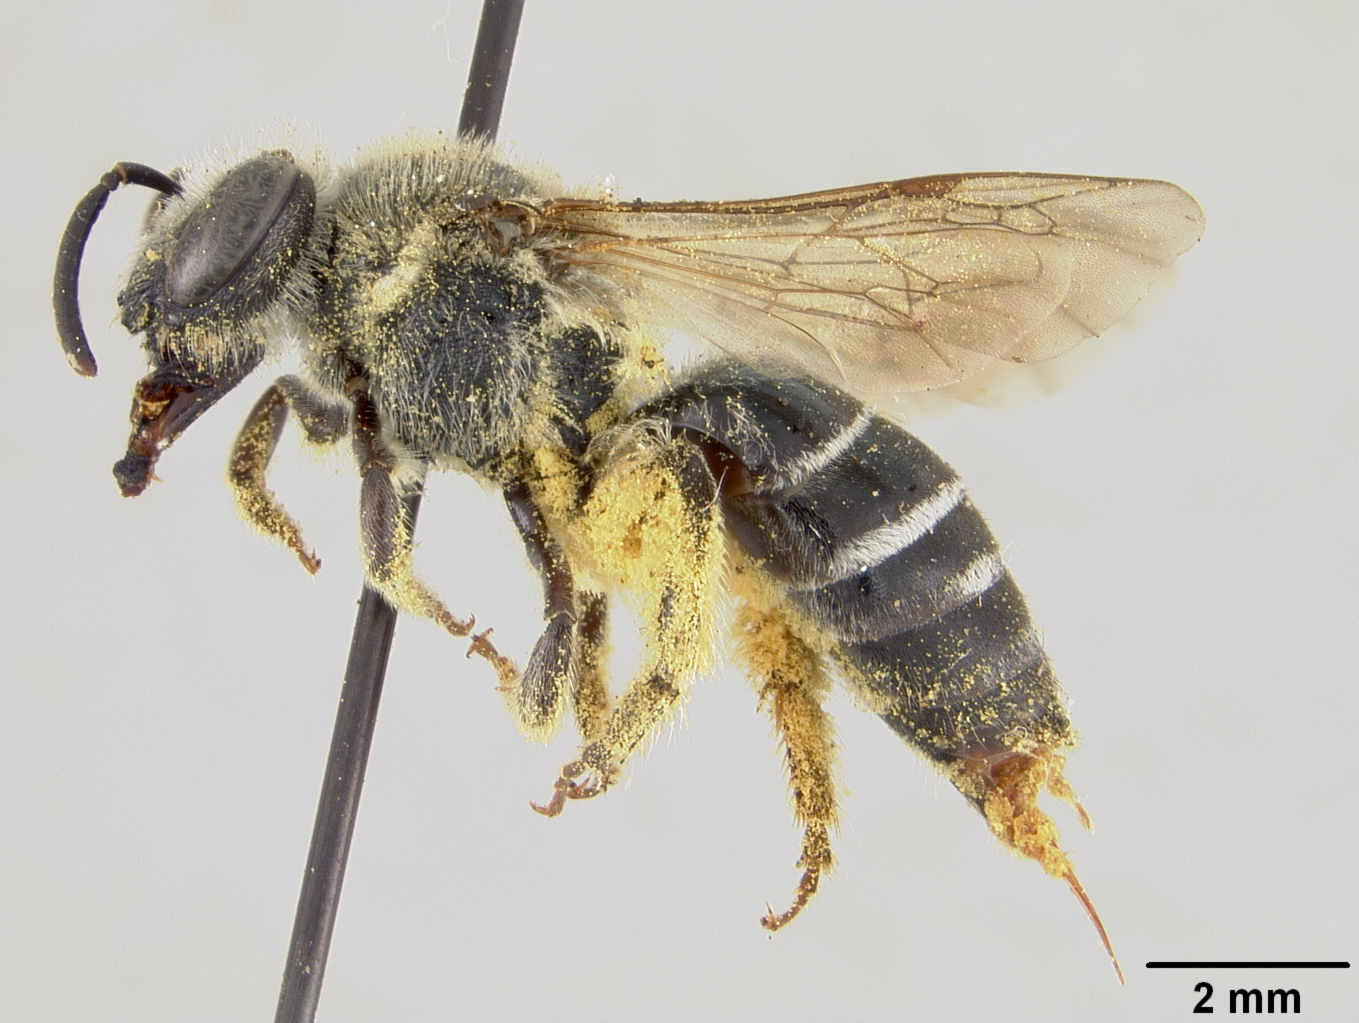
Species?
Colletes ilicis
